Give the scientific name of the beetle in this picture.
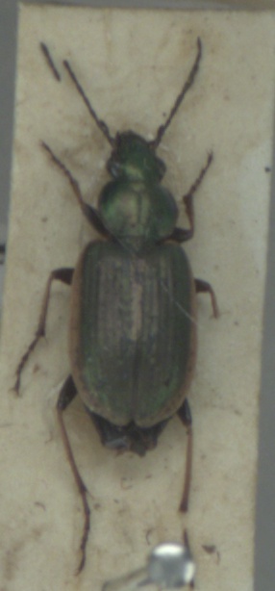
Agonum marginatum
